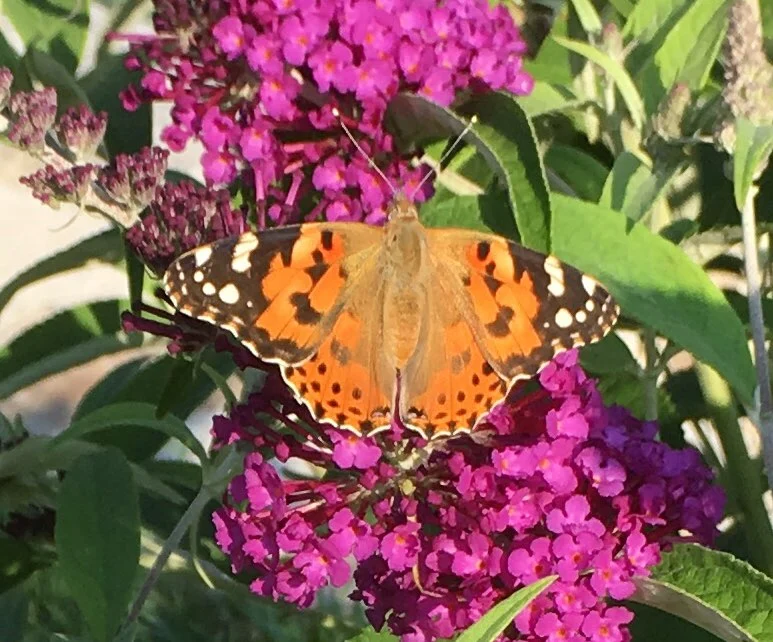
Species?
Vanessa cardui
